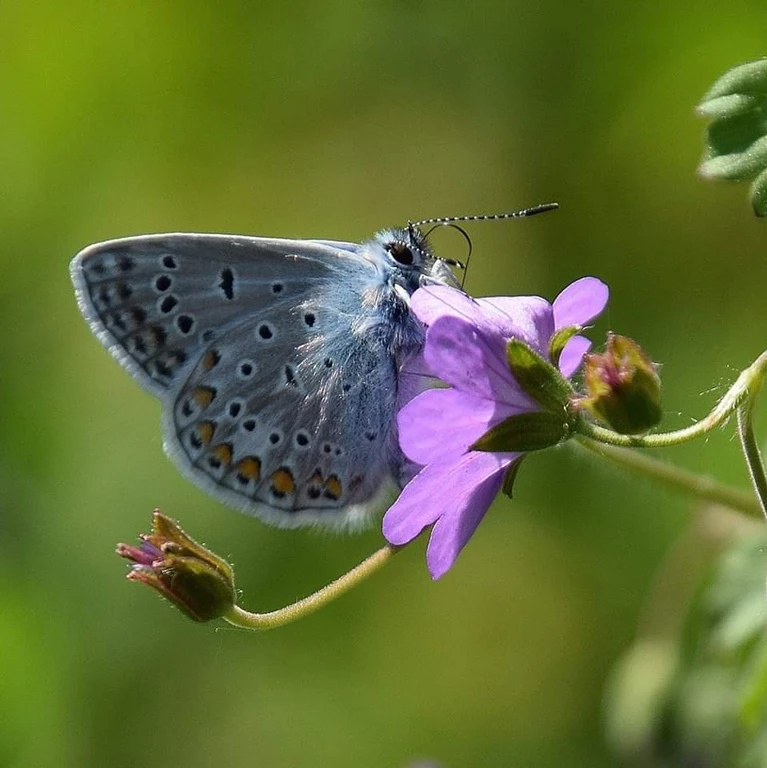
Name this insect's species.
Polyommatus icarus
